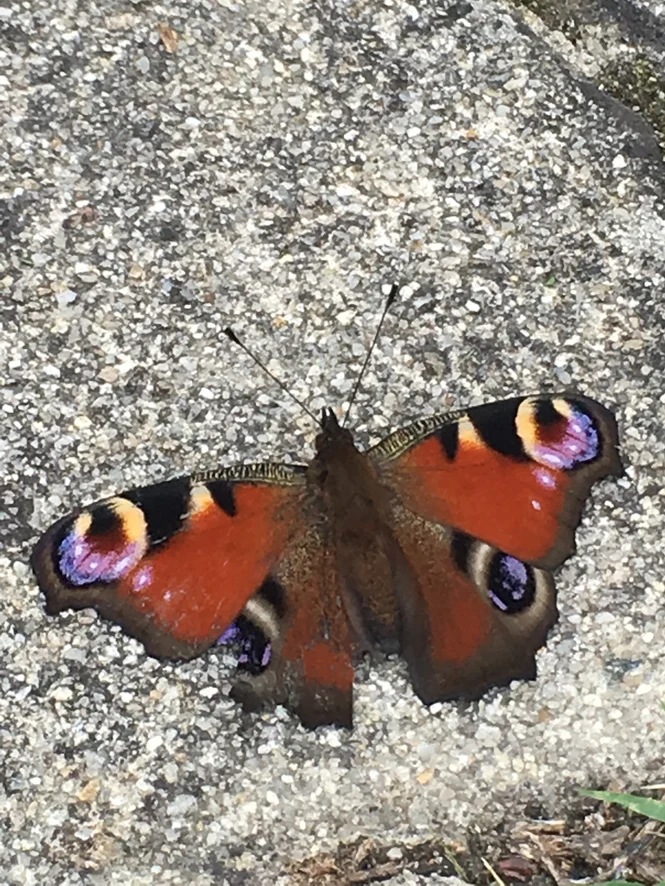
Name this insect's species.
Aglais io
